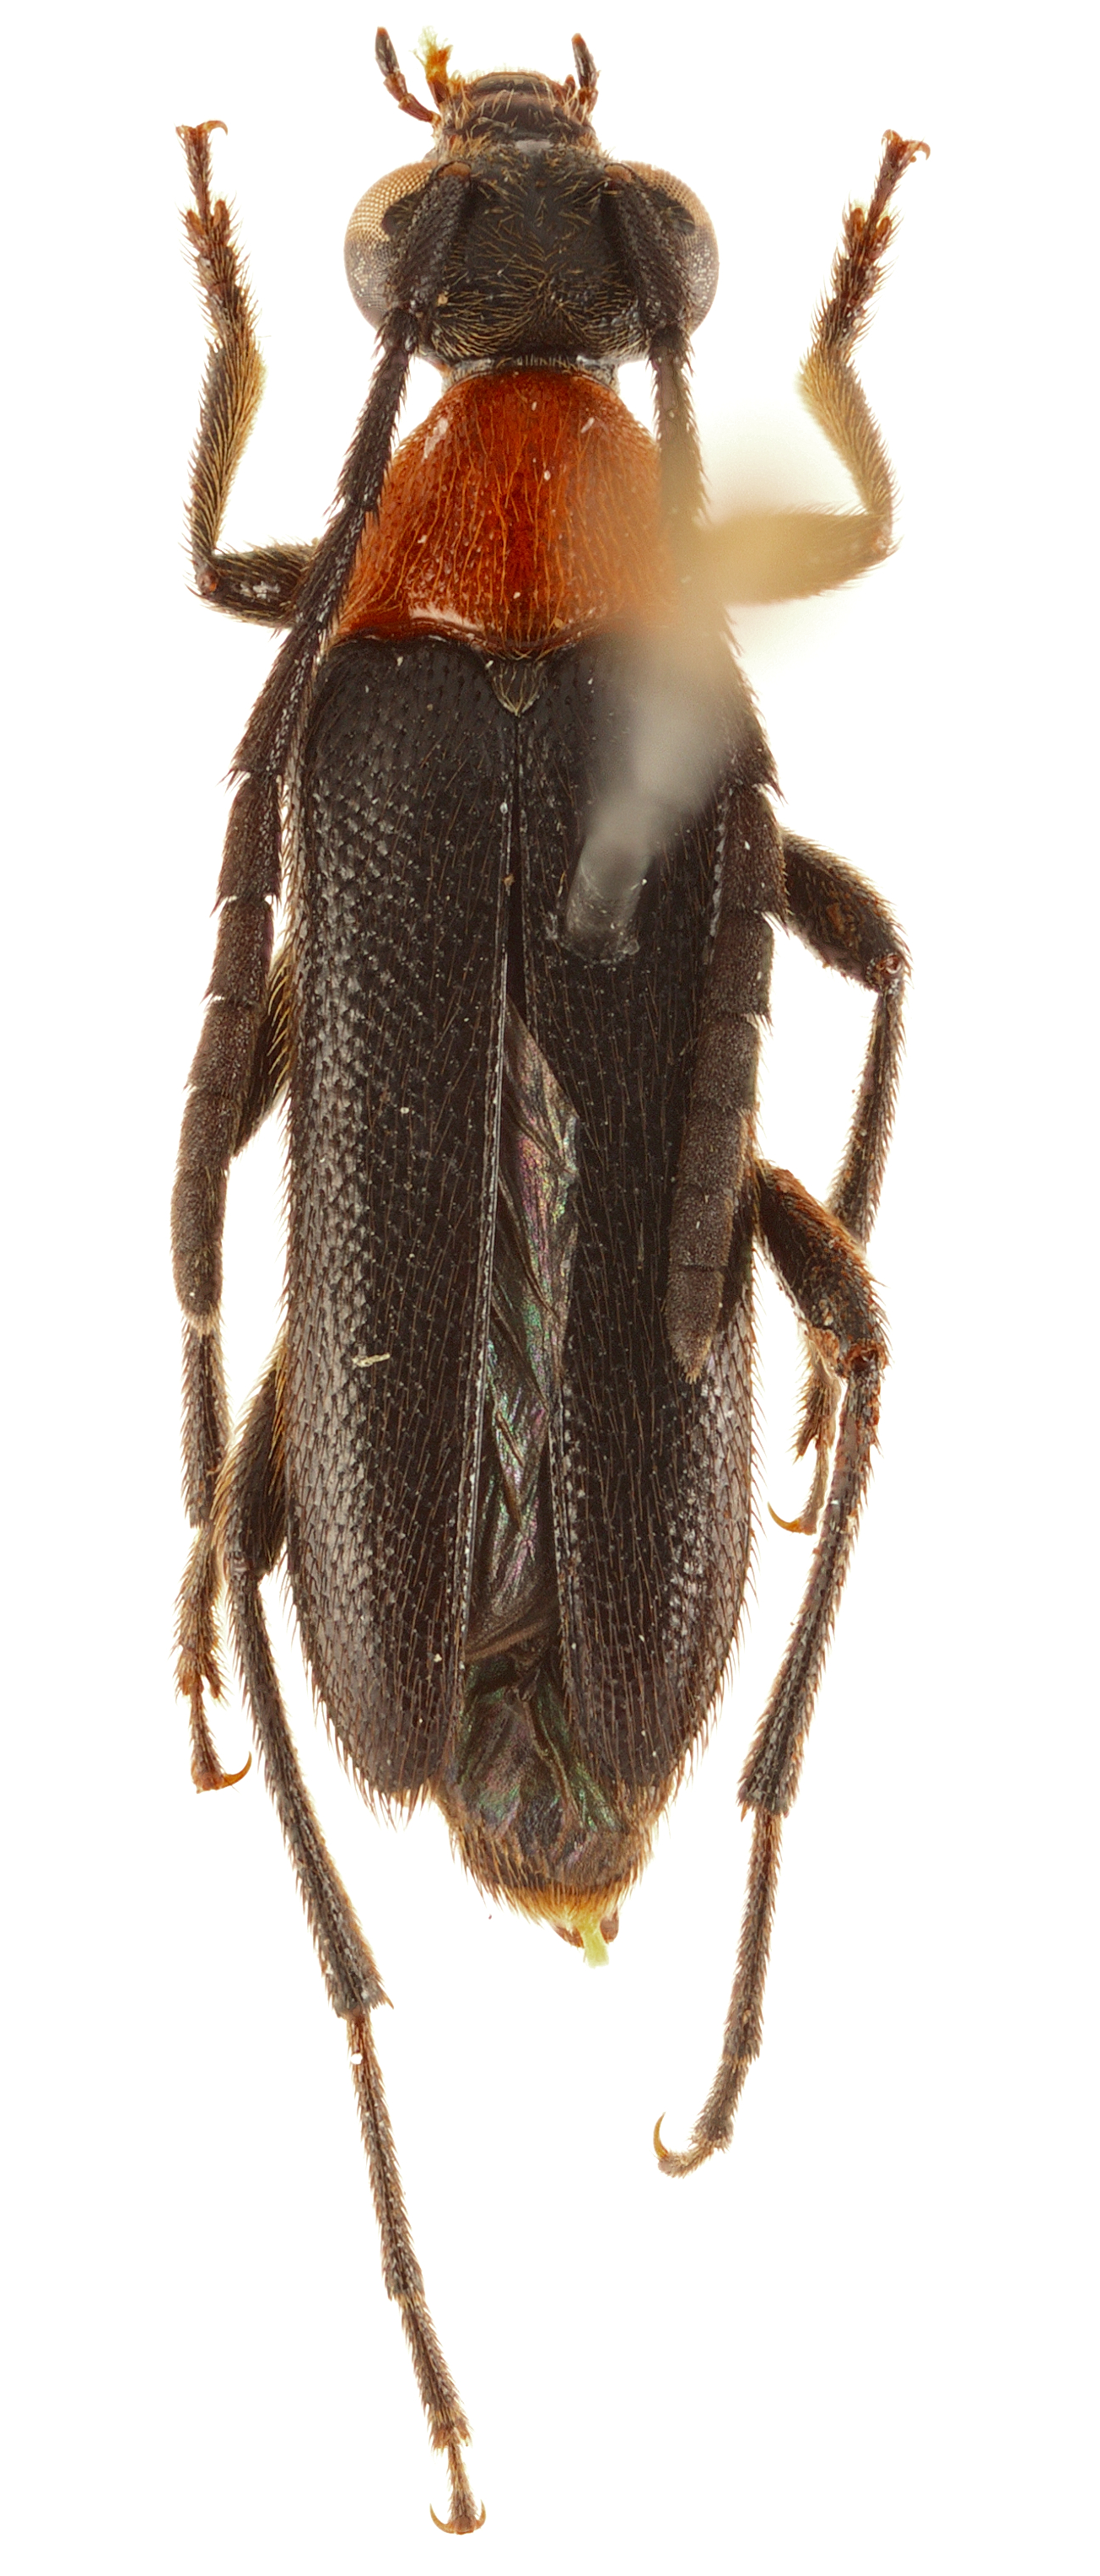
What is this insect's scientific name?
Nemognathomimus michelbacheri
